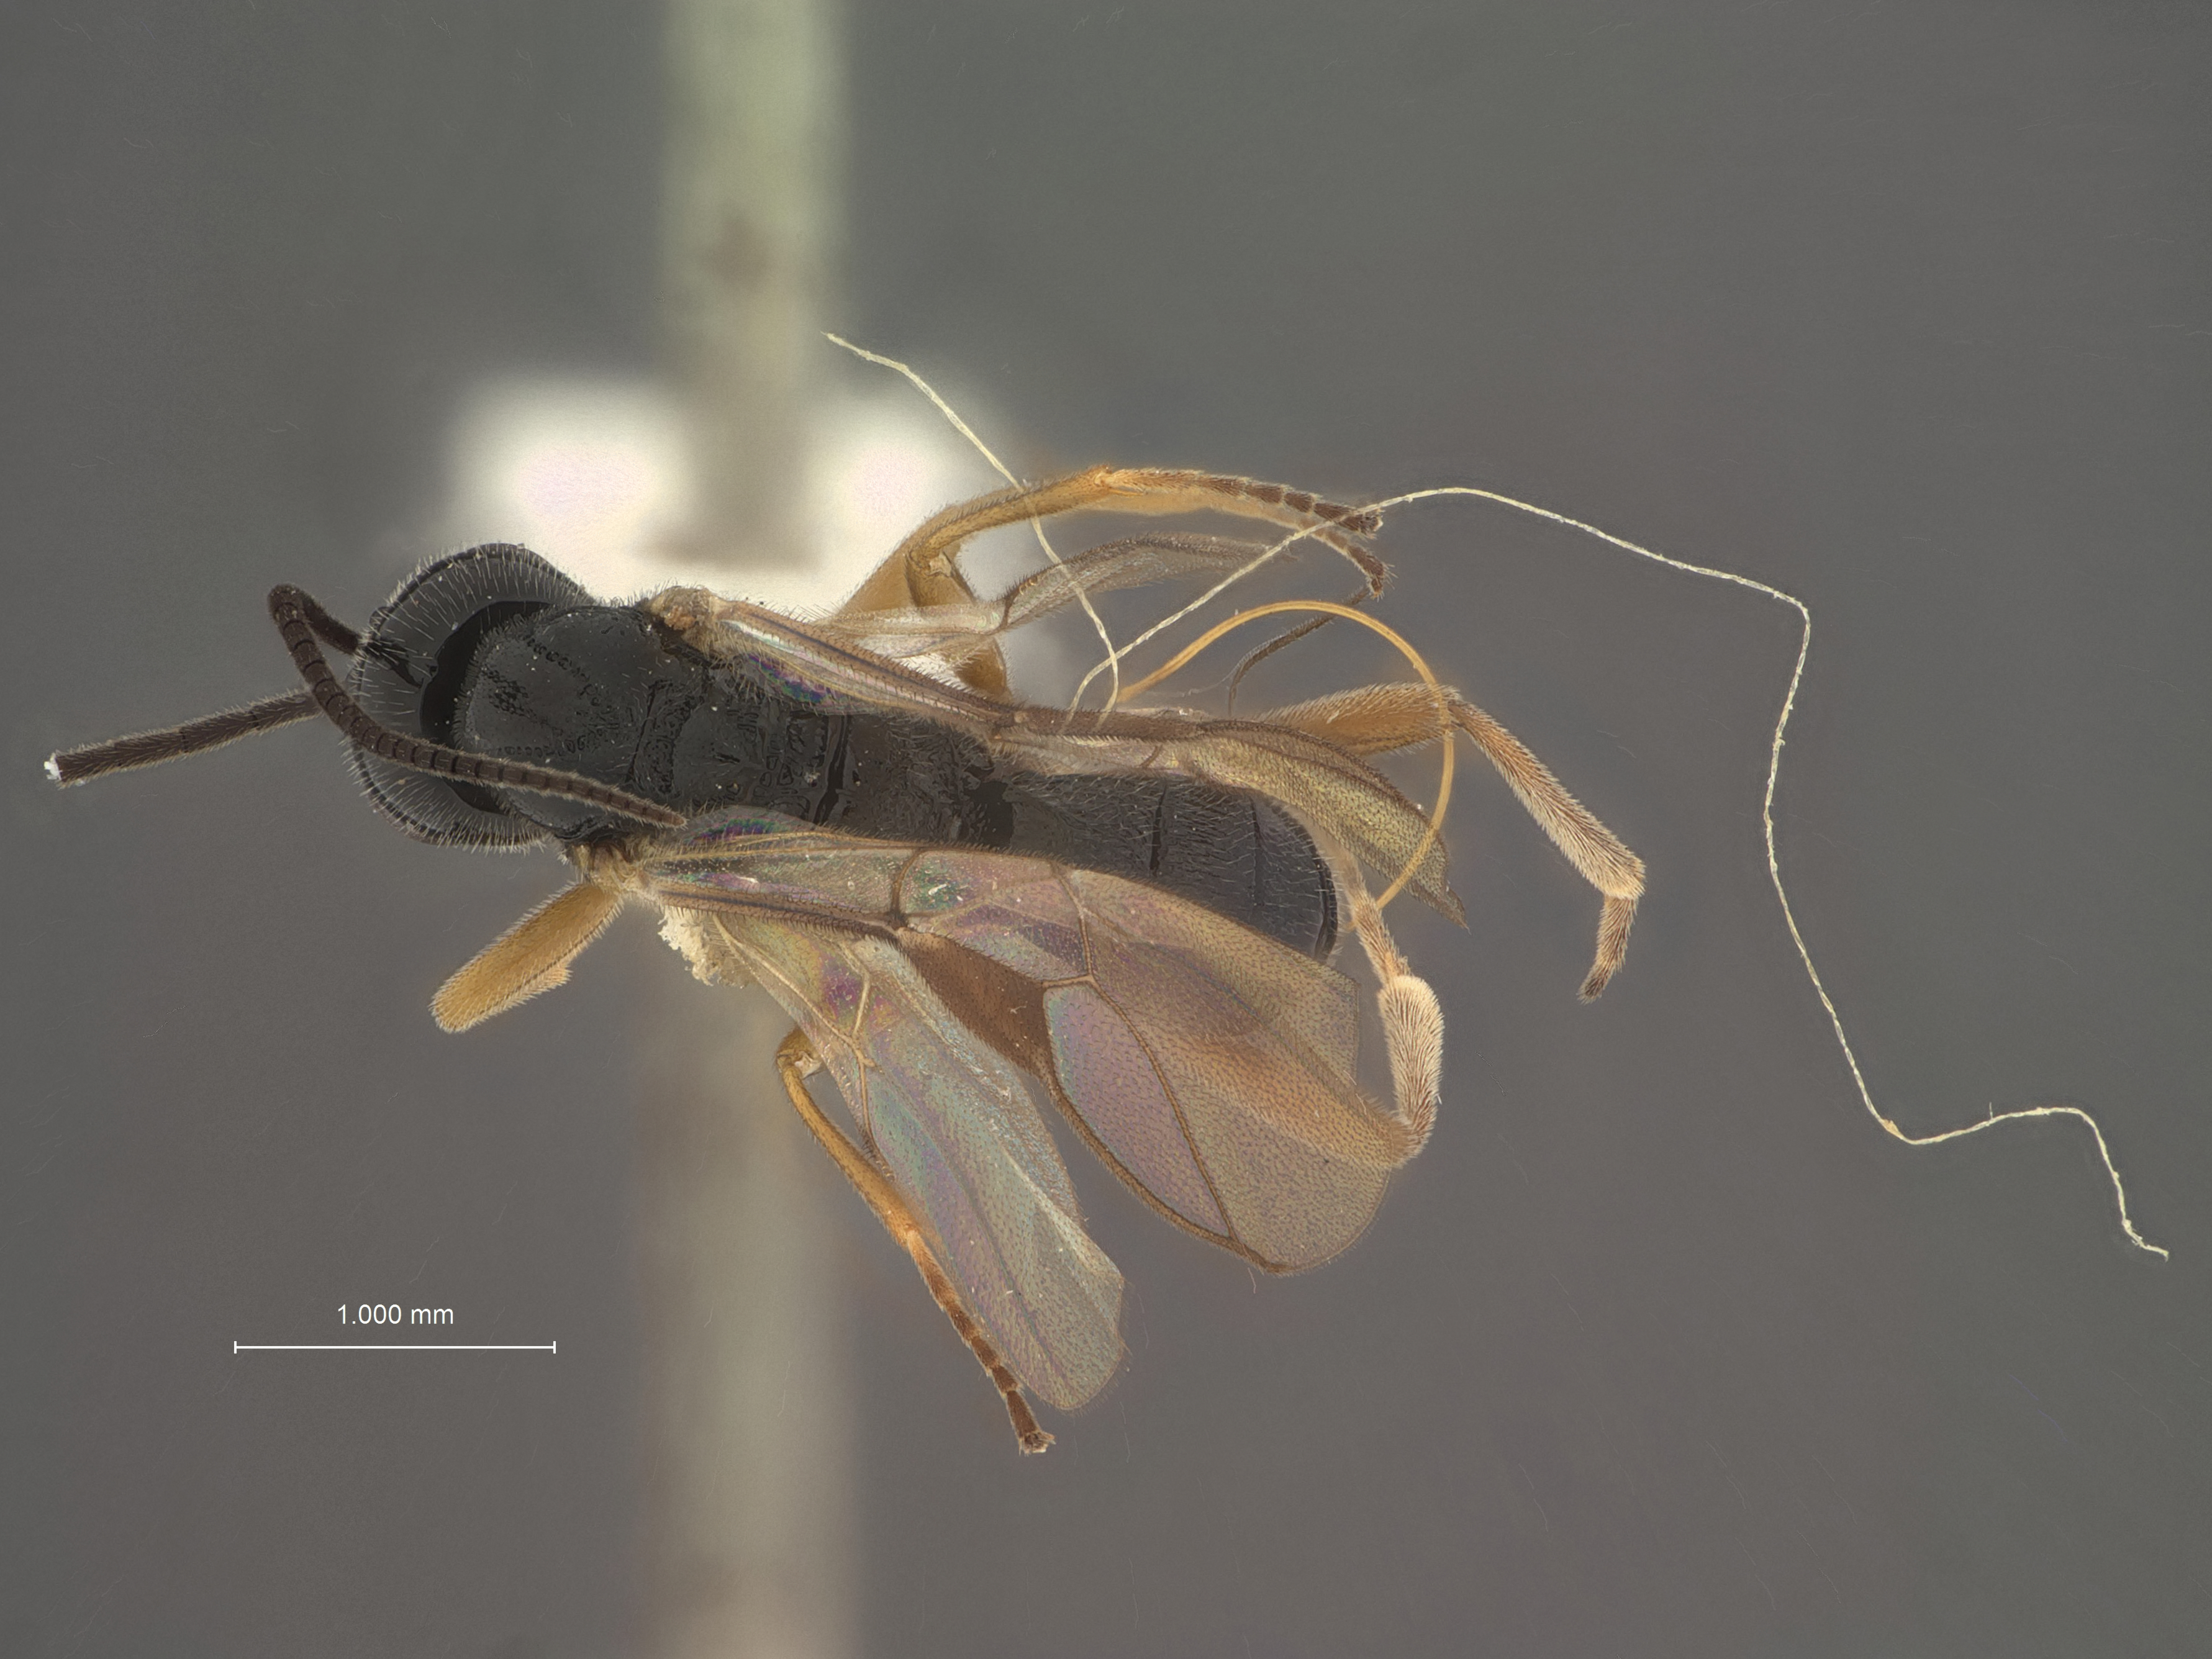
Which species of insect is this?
Eubadizon definitum
